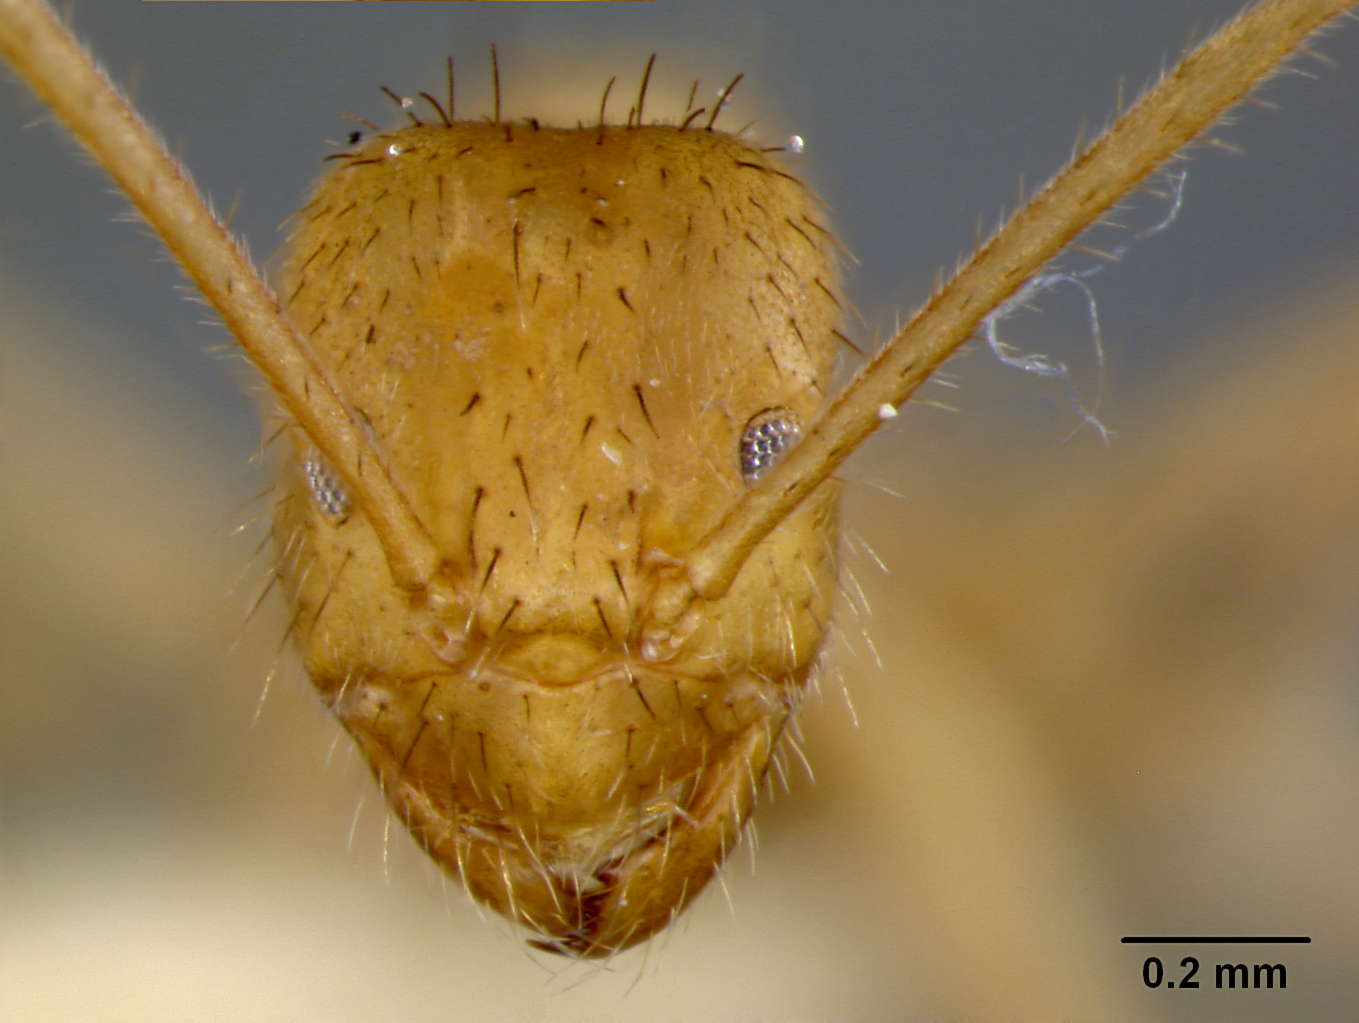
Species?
Nylanderia pearsei
